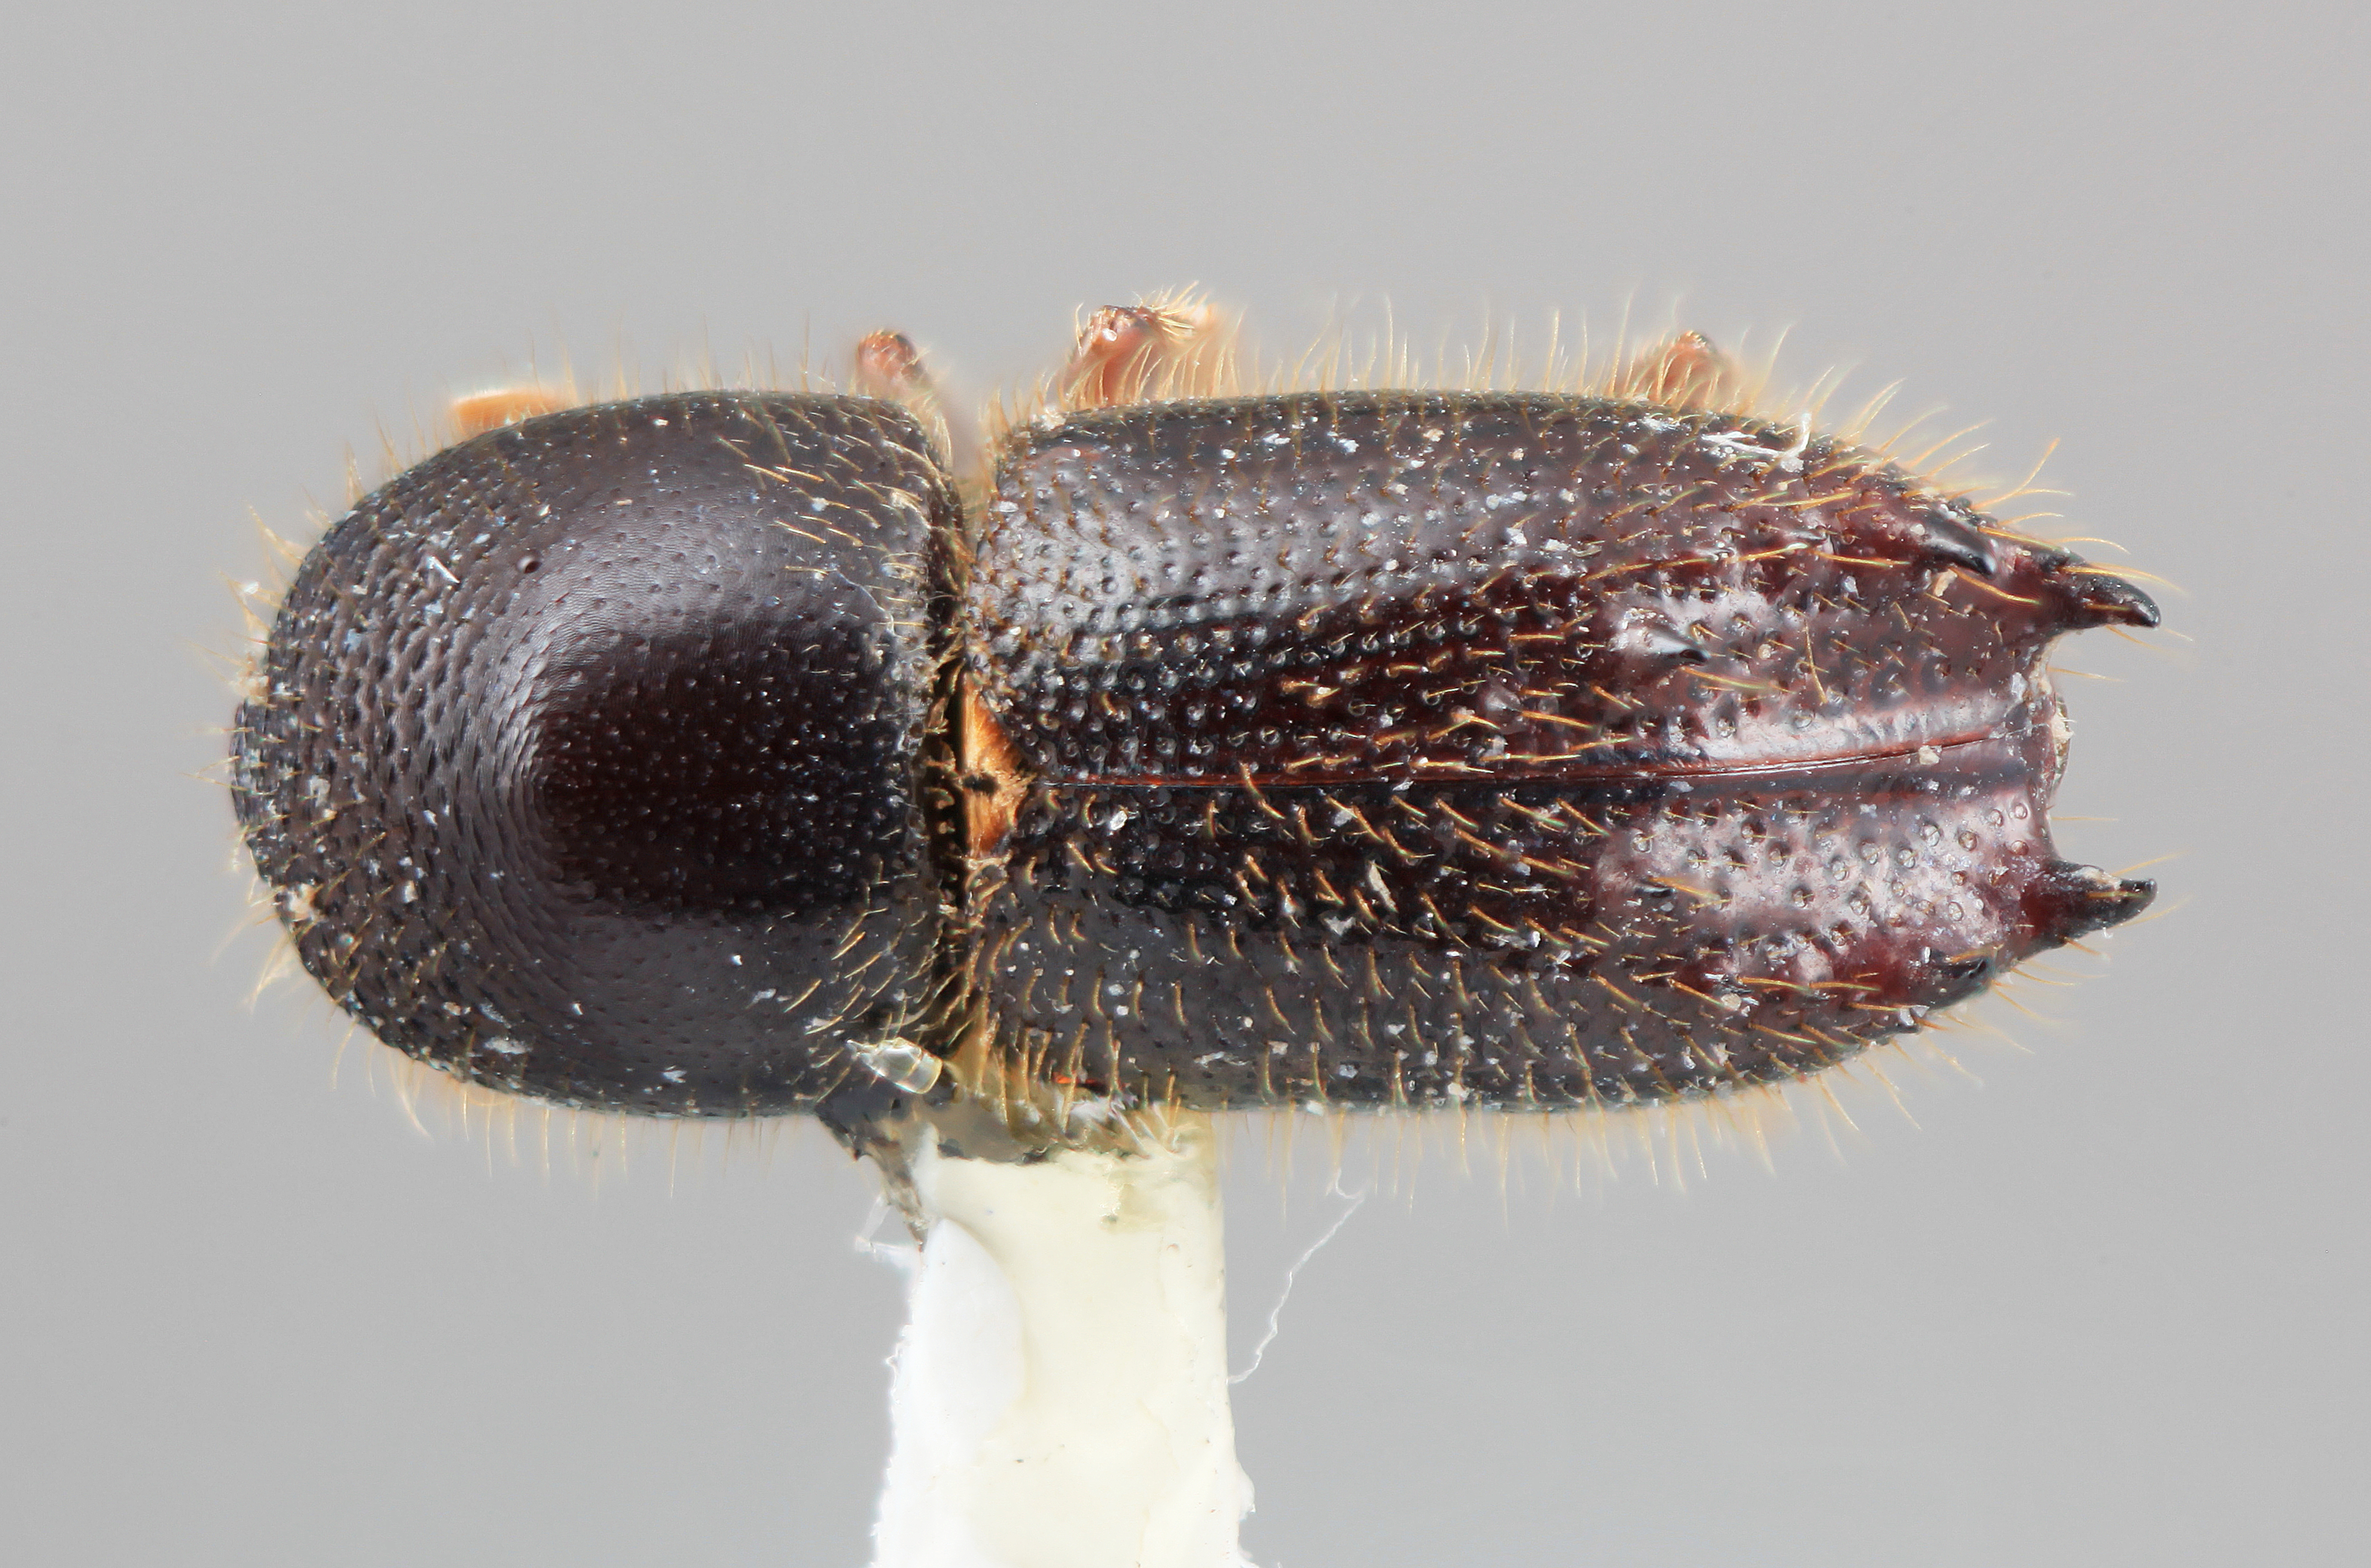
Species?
Xyleborinus dirus
